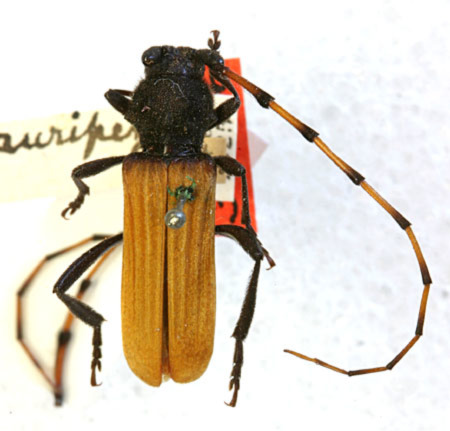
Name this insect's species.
Tragidion auripenne
